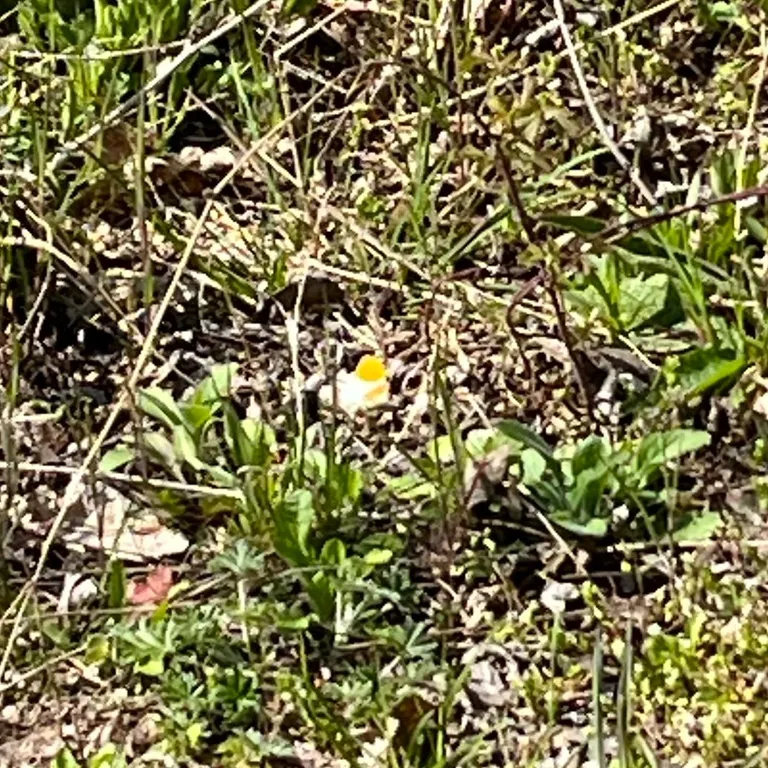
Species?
Anthocharis cardamines
